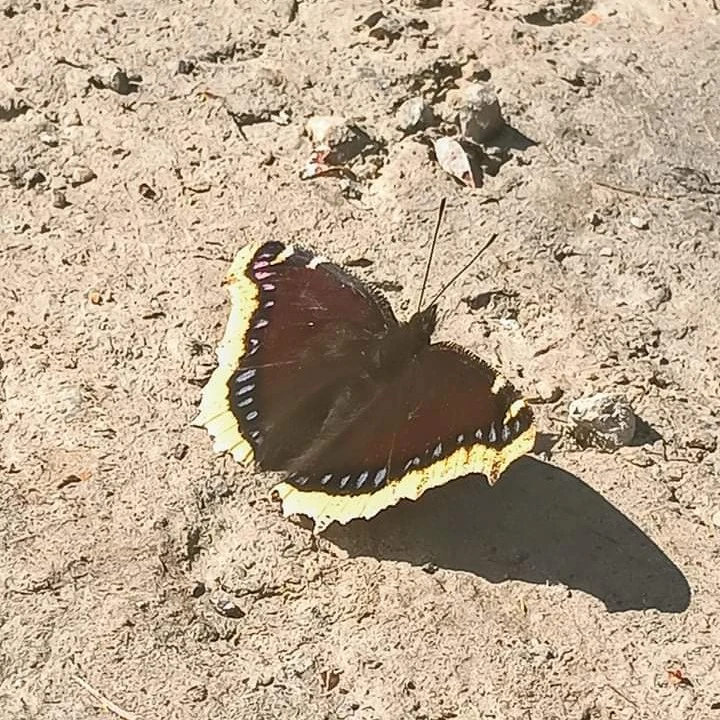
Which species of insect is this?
Nymphalis antiopa
